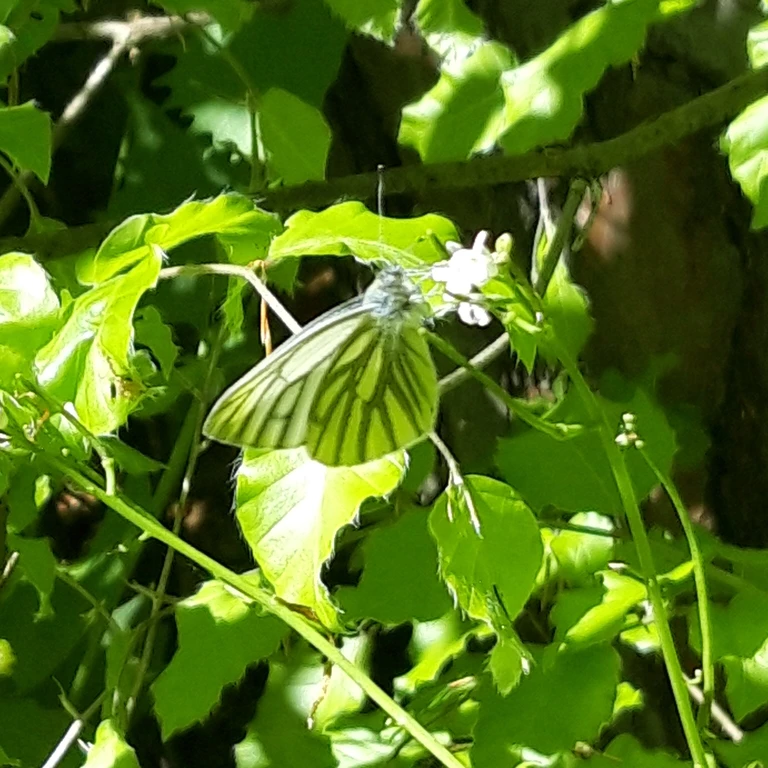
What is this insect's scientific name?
Pieris napi
